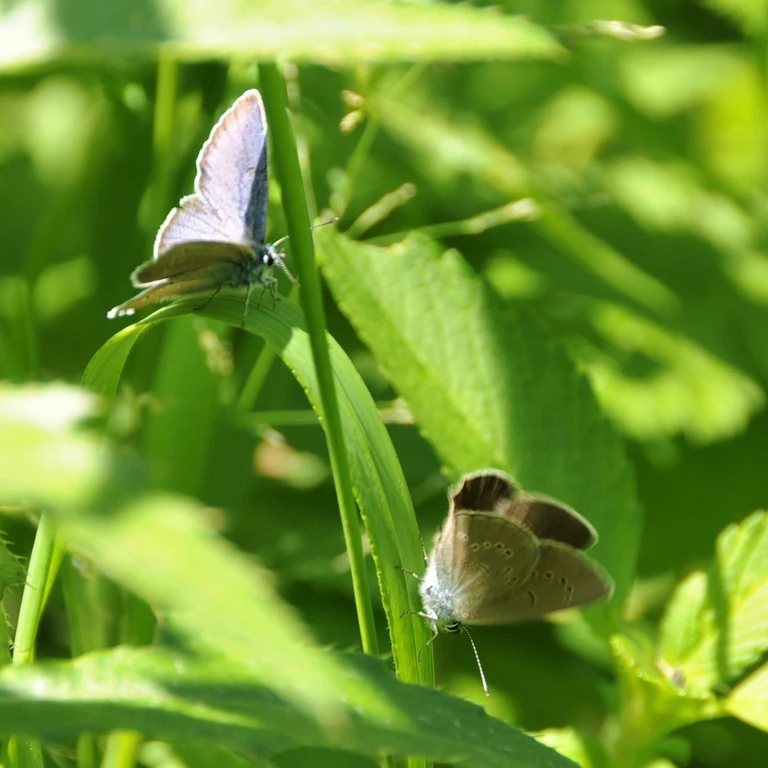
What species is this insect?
Cyaniris semiargus
